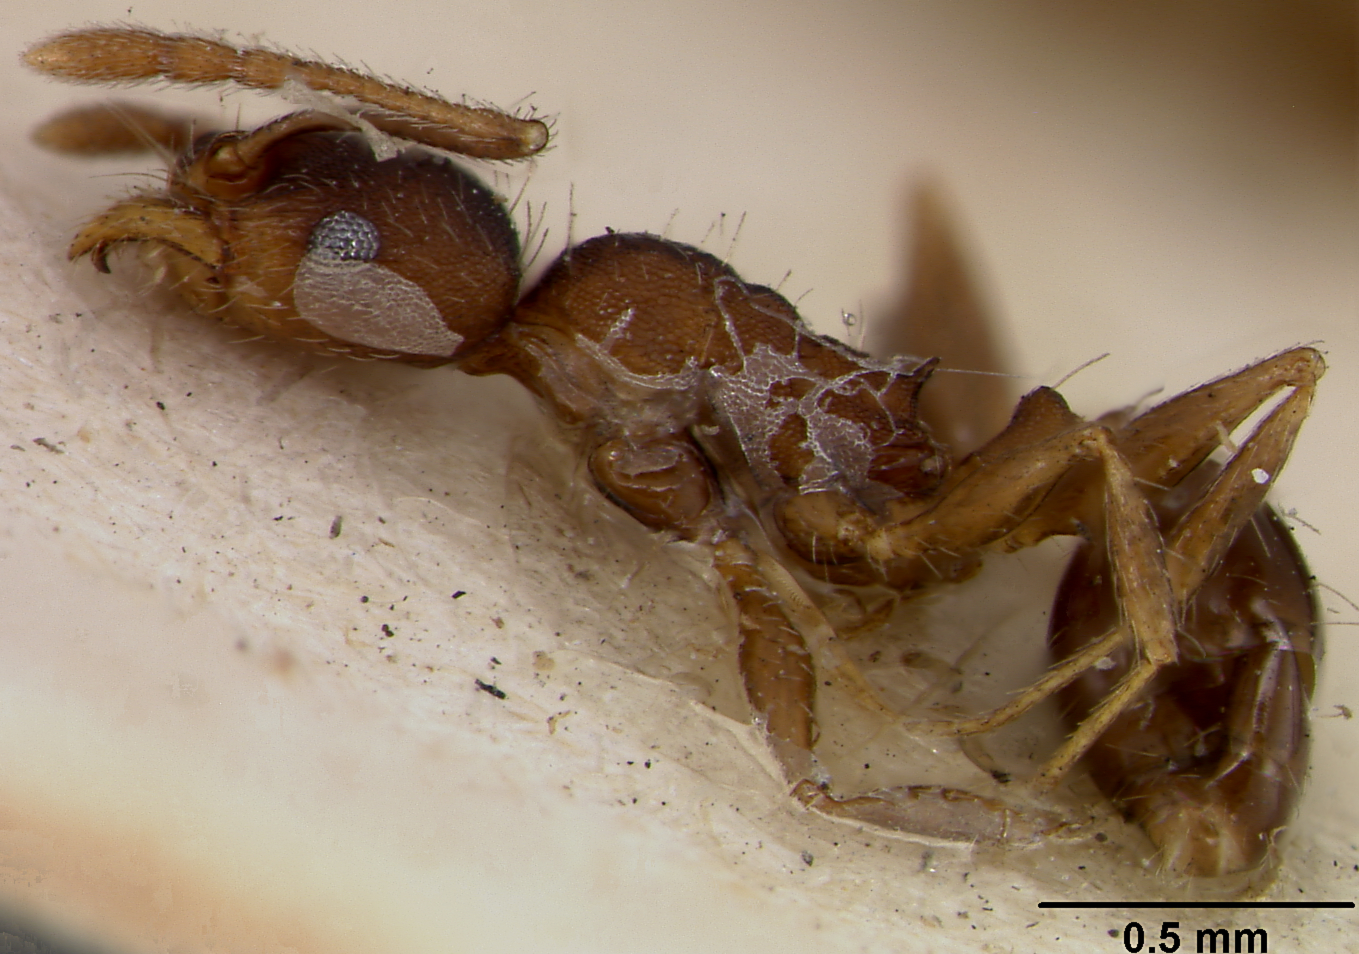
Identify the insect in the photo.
Pheidole sciophila
